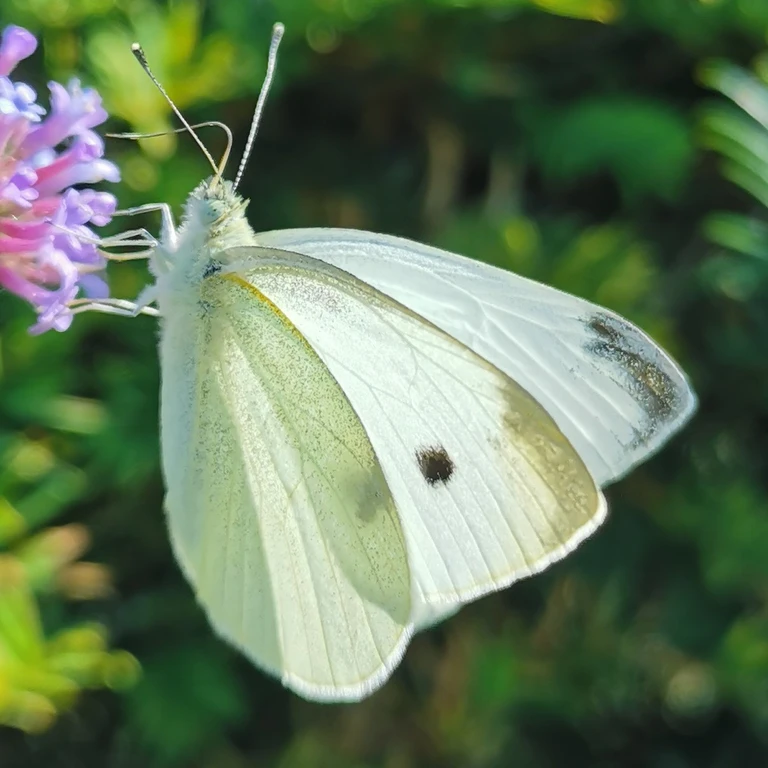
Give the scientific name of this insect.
Pieris rapae
